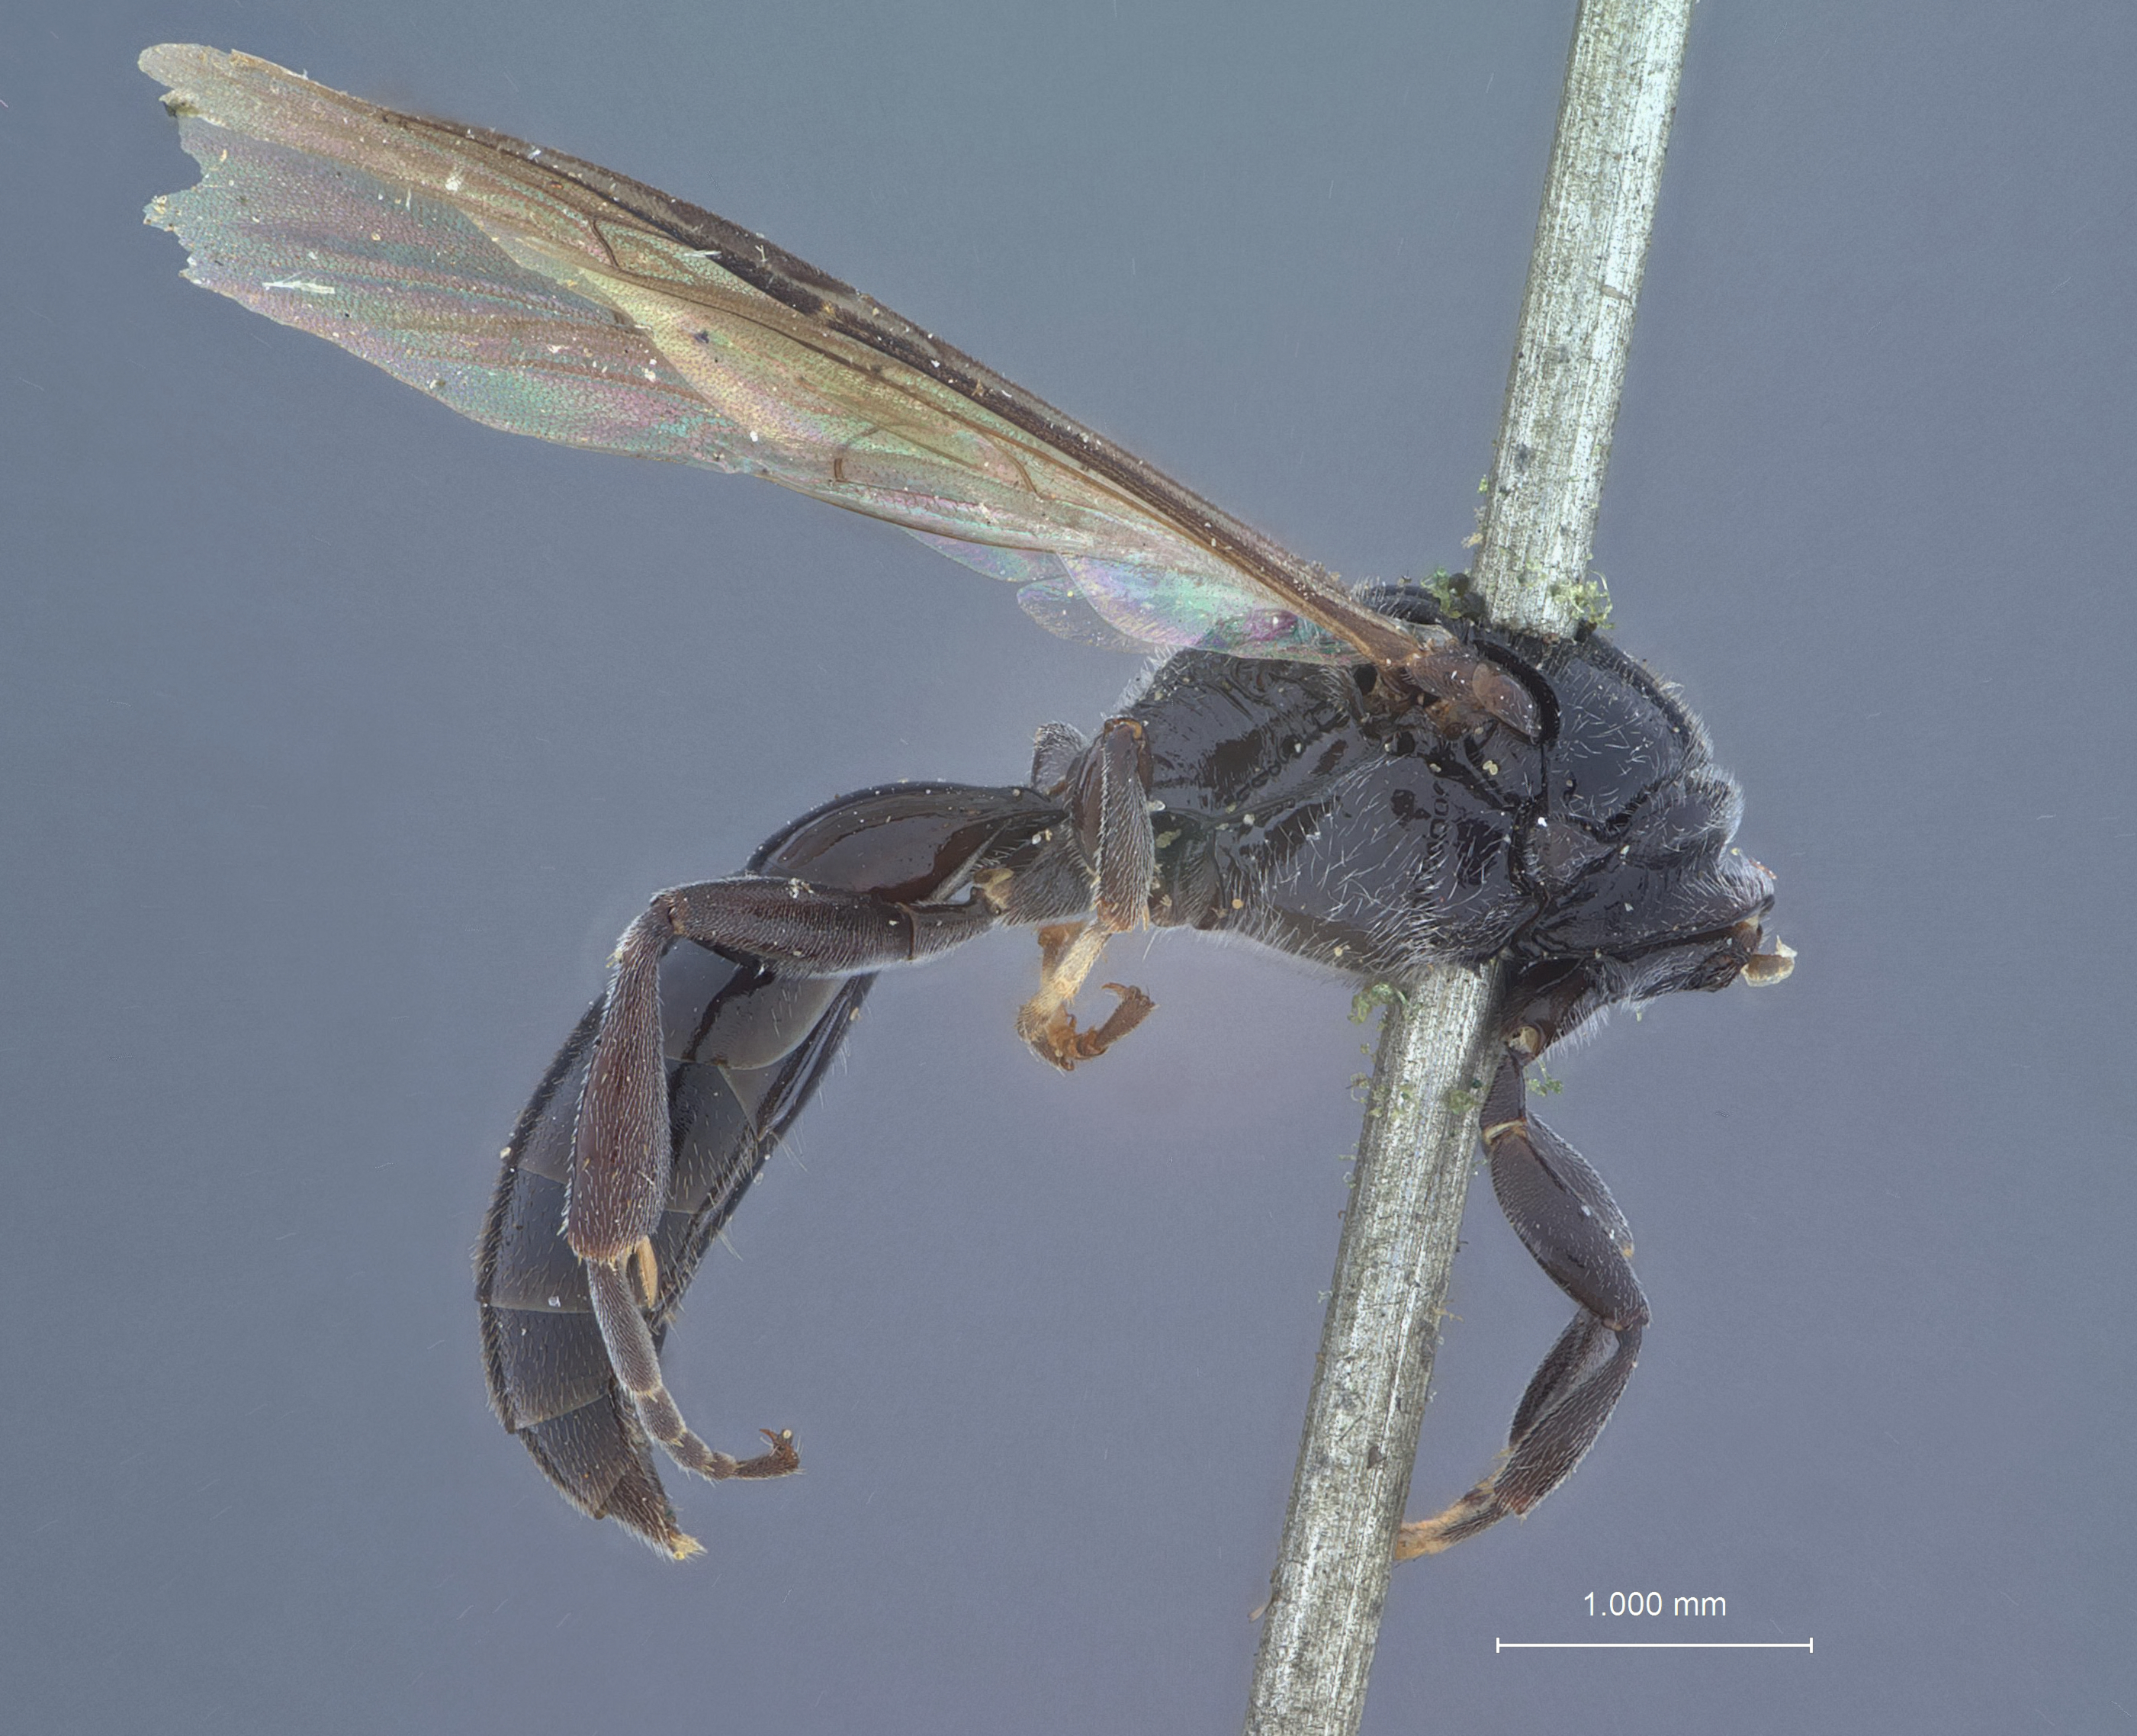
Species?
Stenocrabro cinctitarsis
